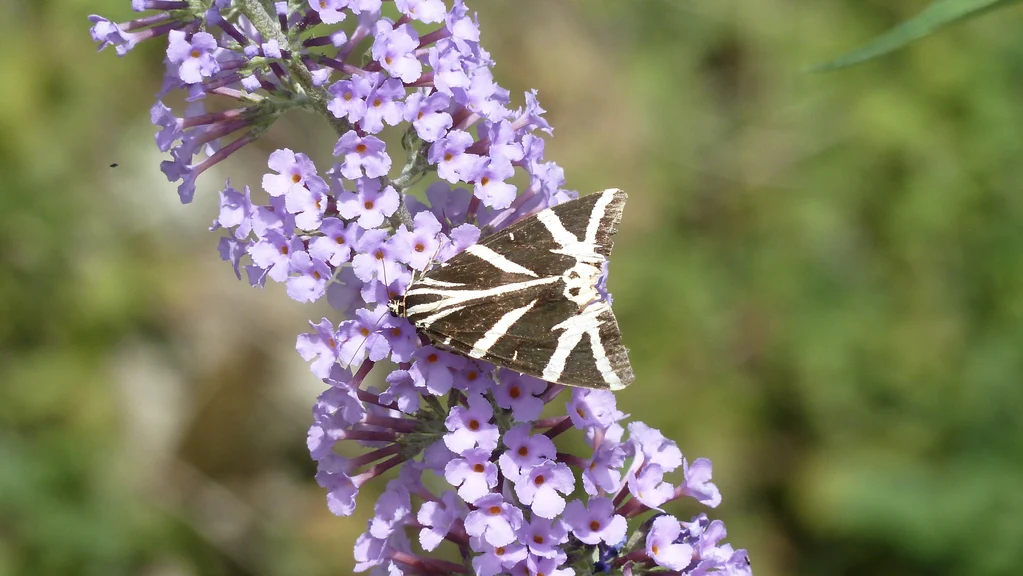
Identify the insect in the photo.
Euplagia quadripunctaria
